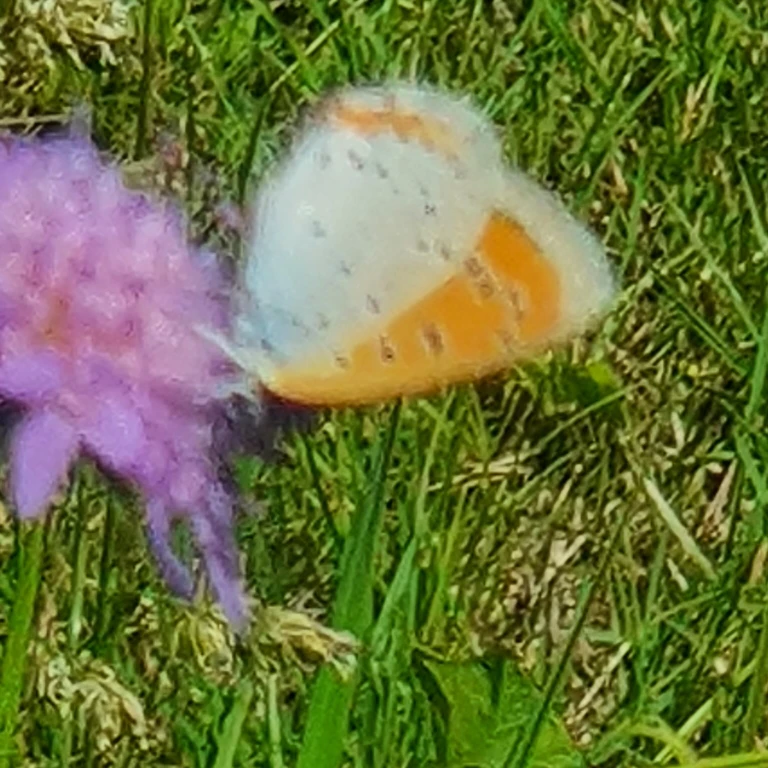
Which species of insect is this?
Lycaena dispar
